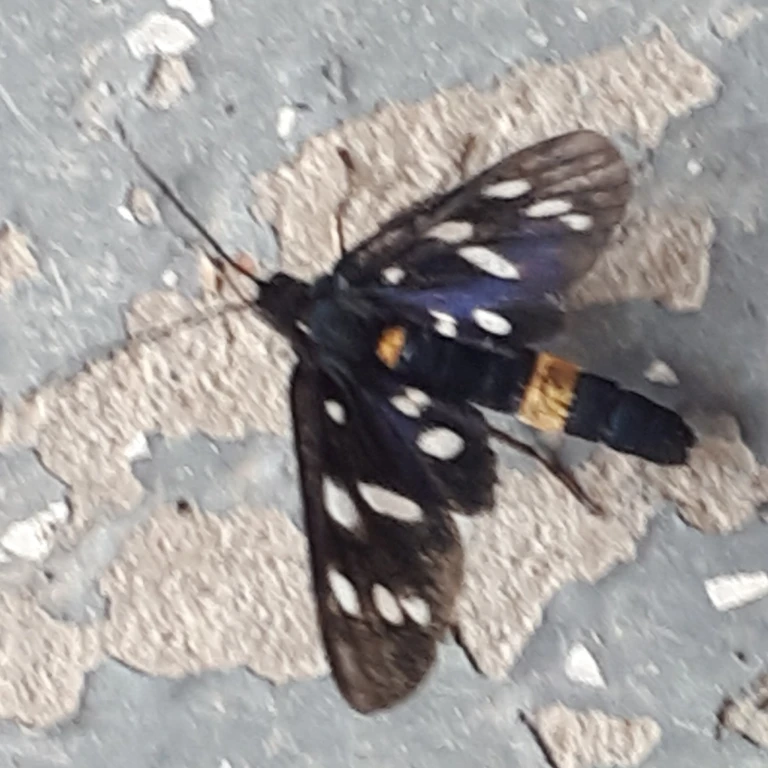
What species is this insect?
Amata phegea
